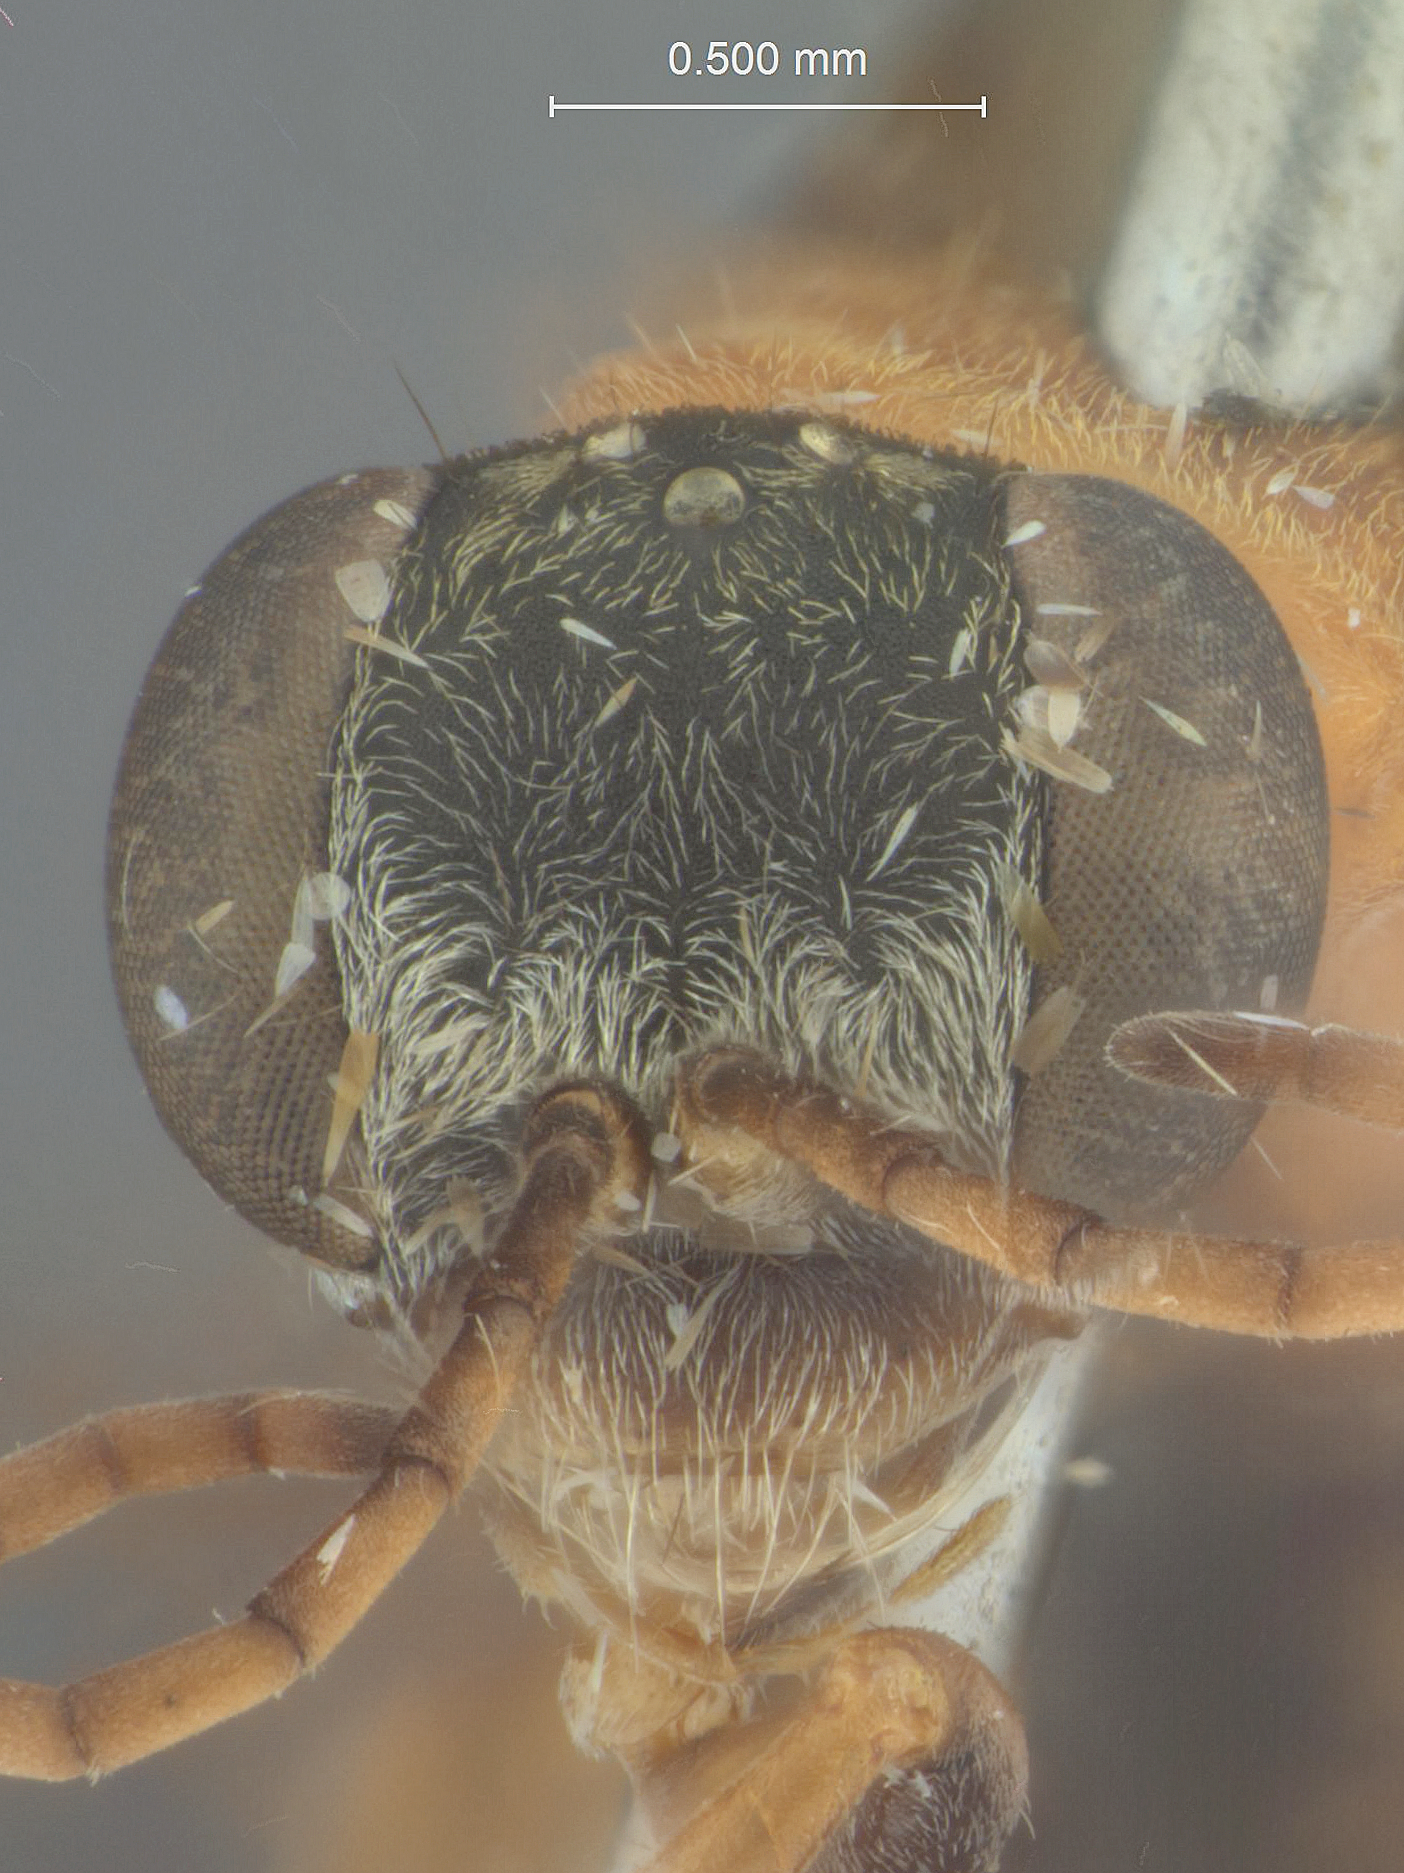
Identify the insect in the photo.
Dipogon spangleri
